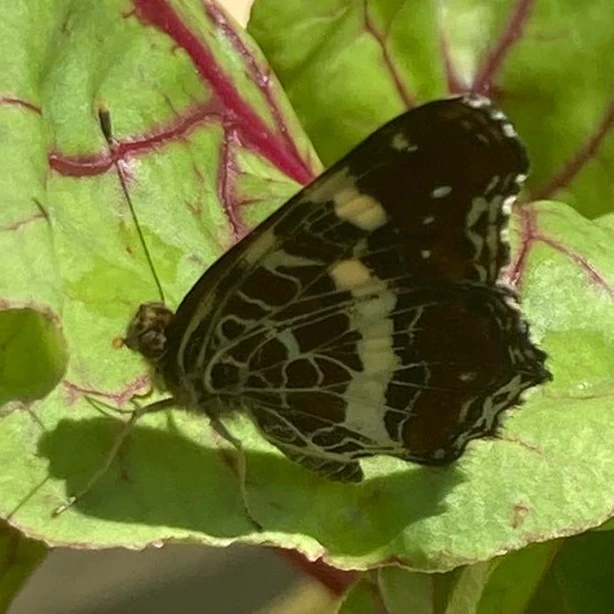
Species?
Araschnia levana
